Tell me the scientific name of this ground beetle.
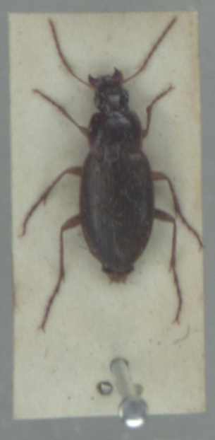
Calathus mollis
